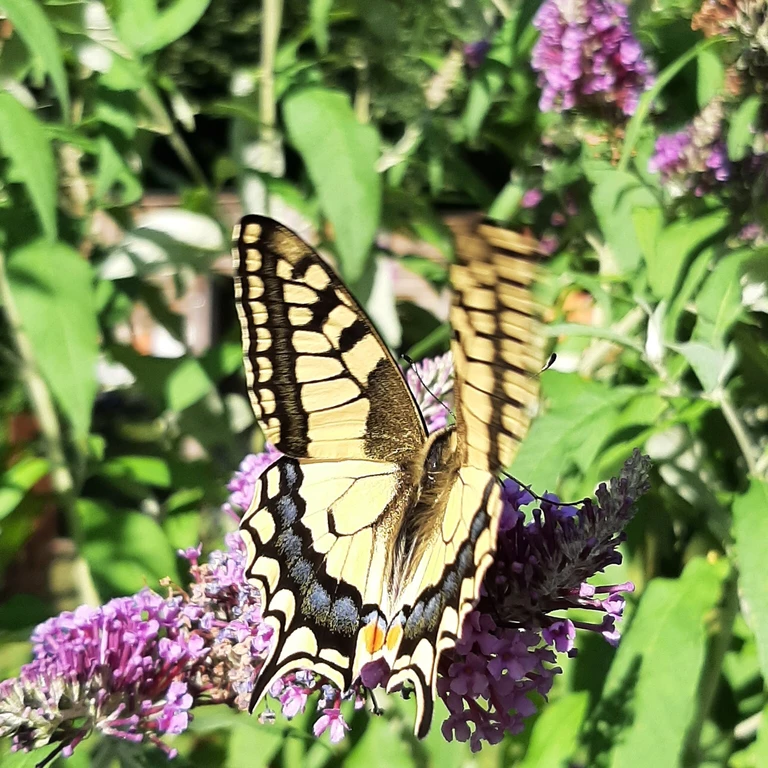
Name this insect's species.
Papilio machaon
